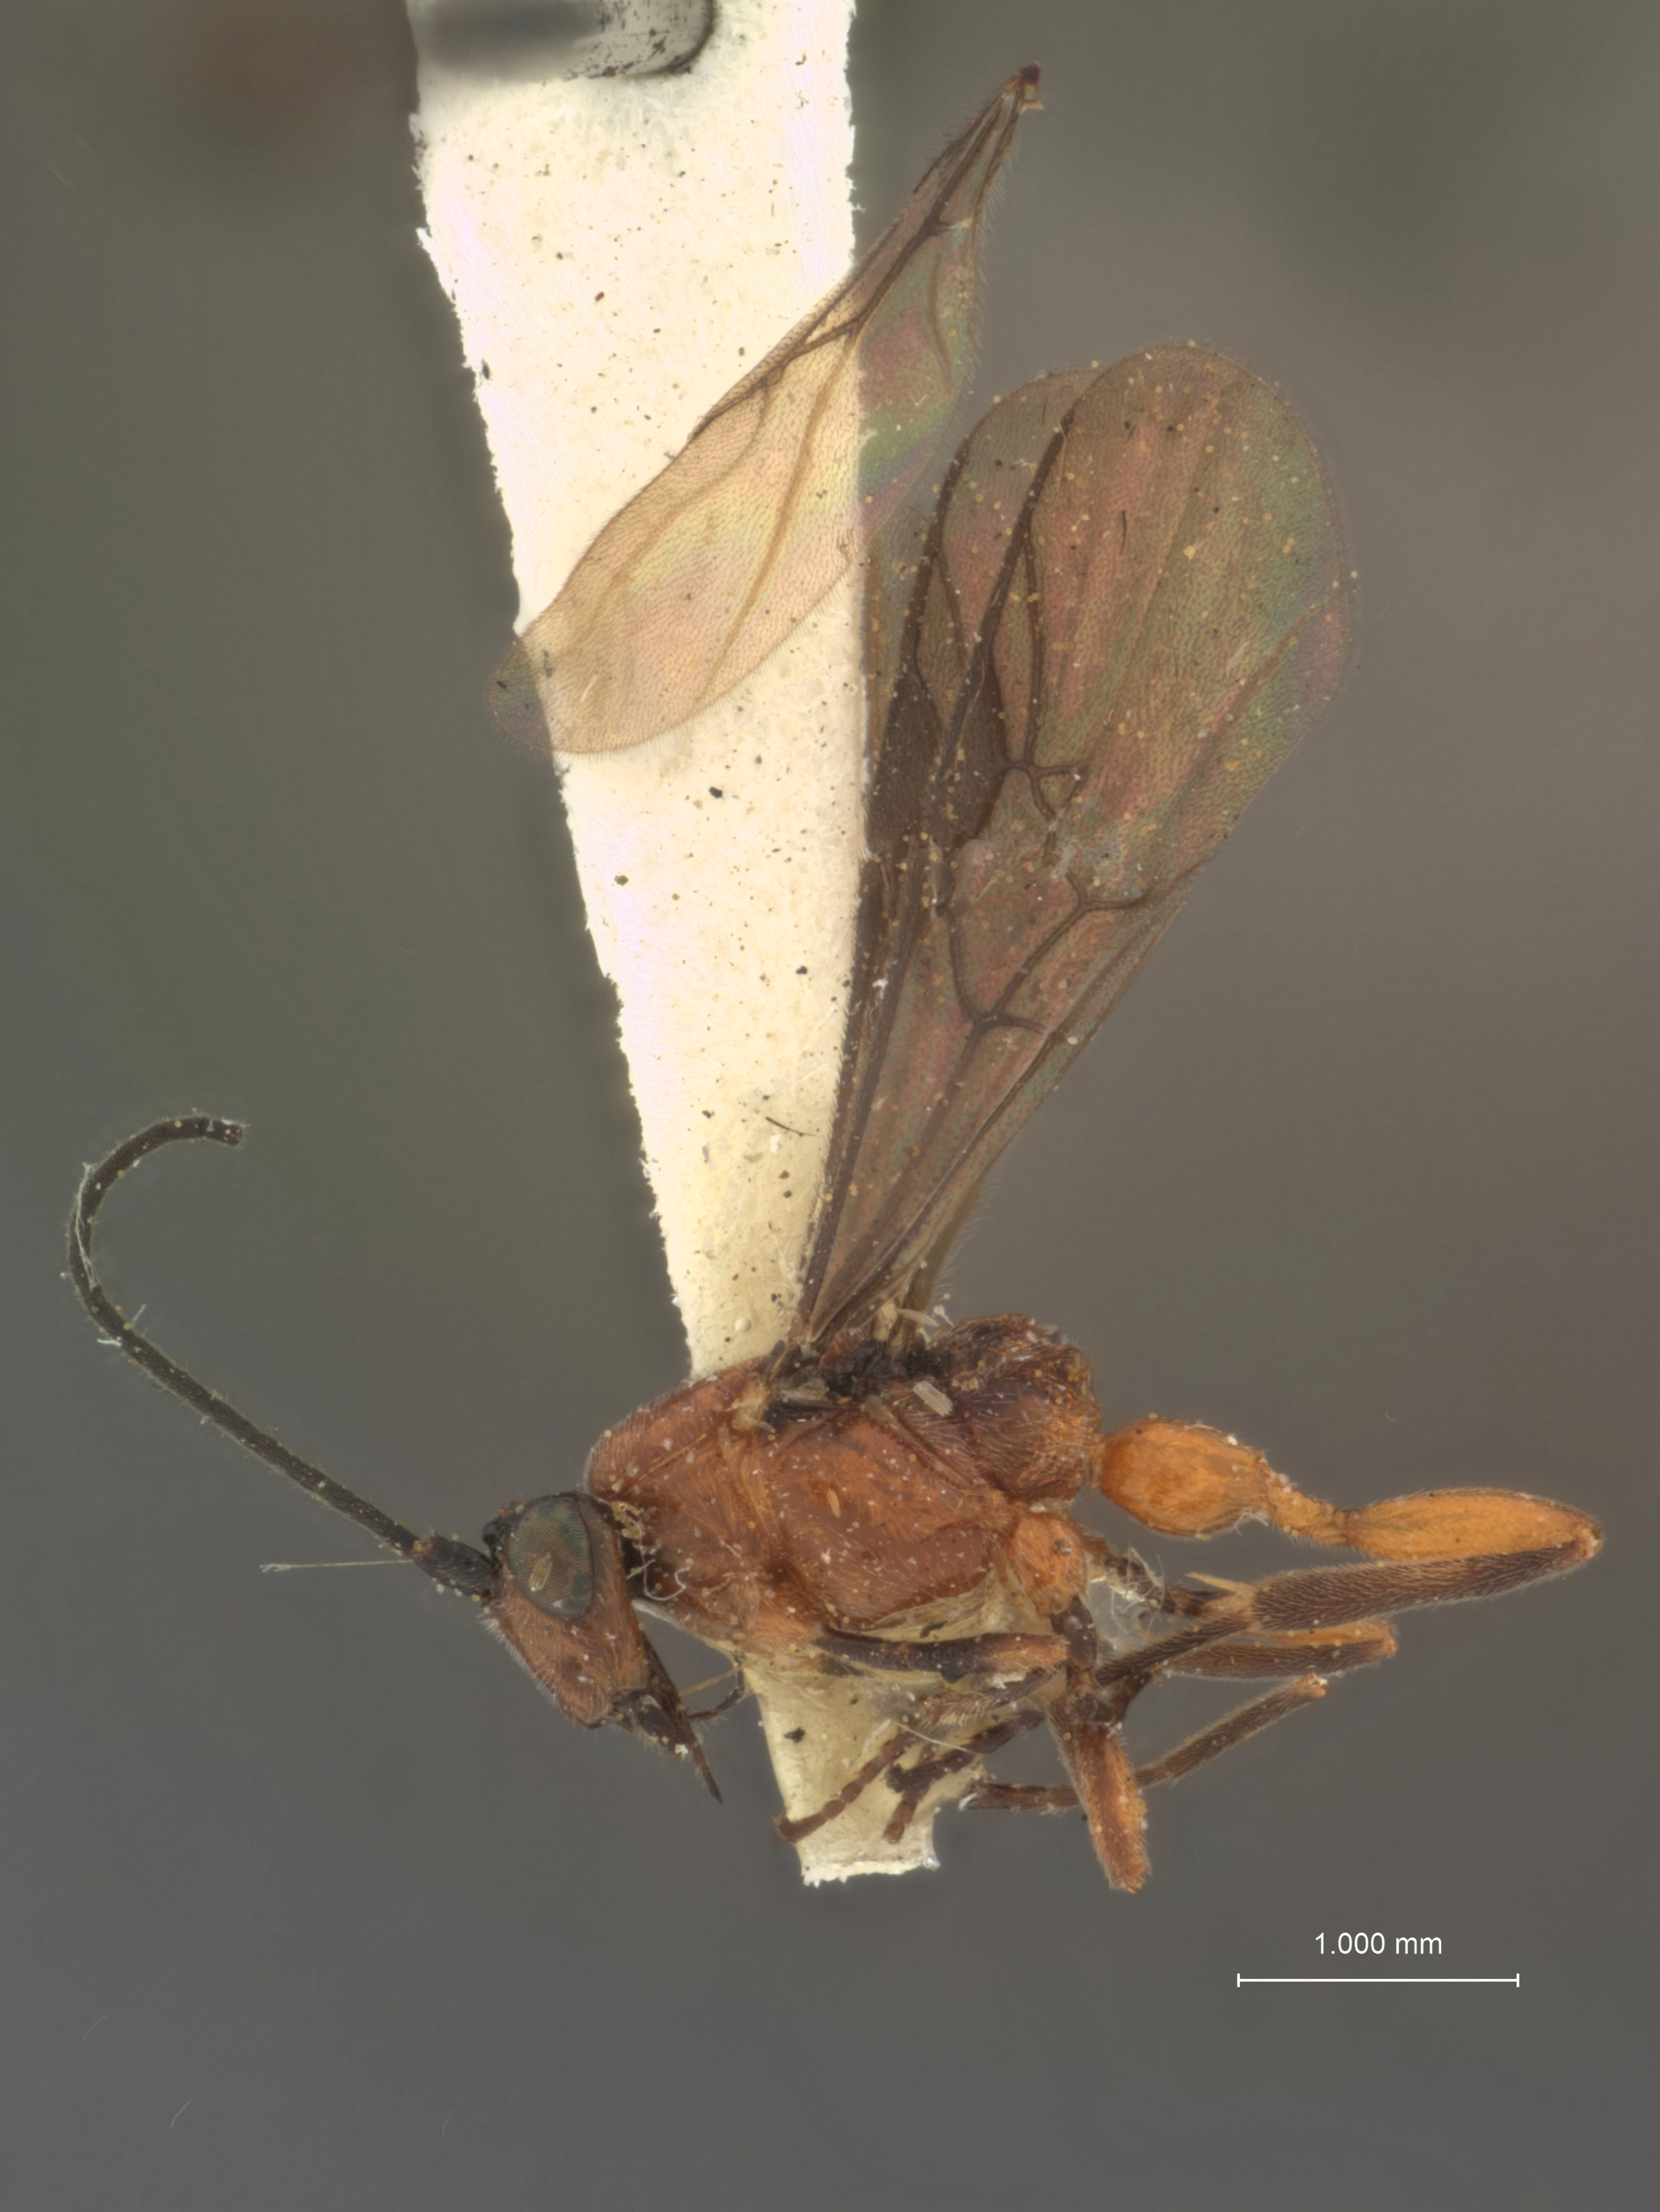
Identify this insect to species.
Bracon brandfordensis
